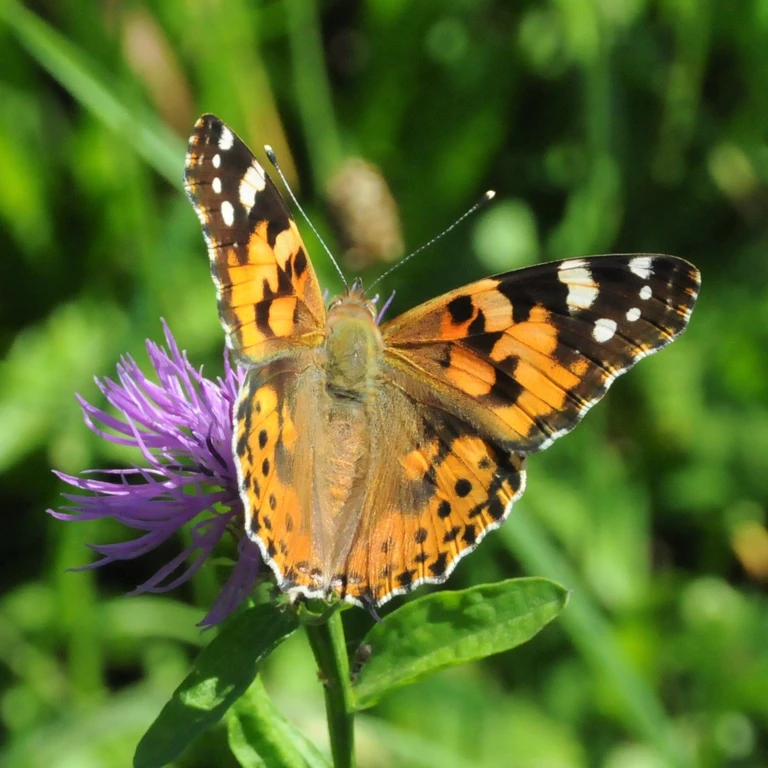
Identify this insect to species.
Vanessa cardui
